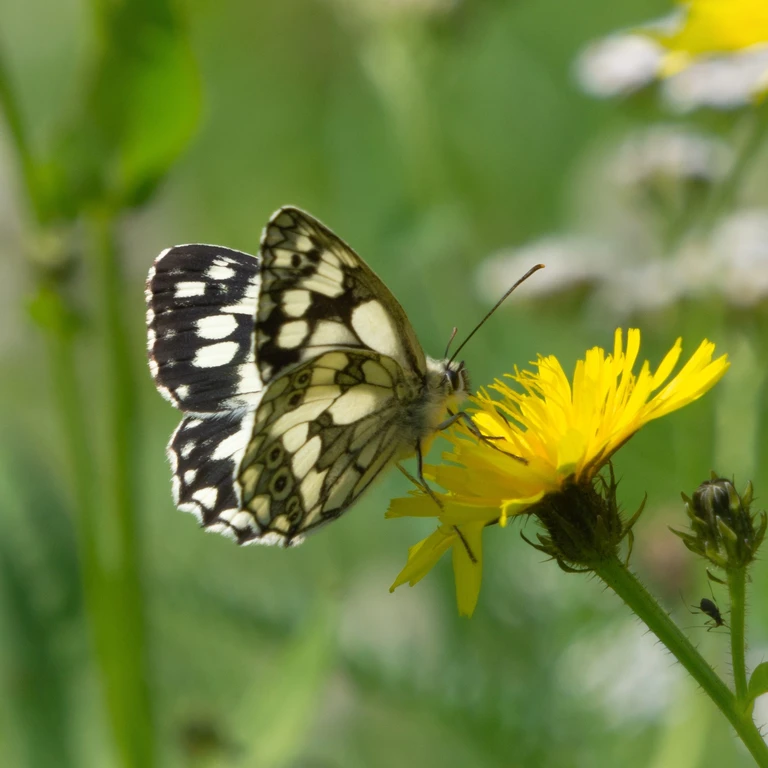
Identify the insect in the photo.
Melanargia galathea
